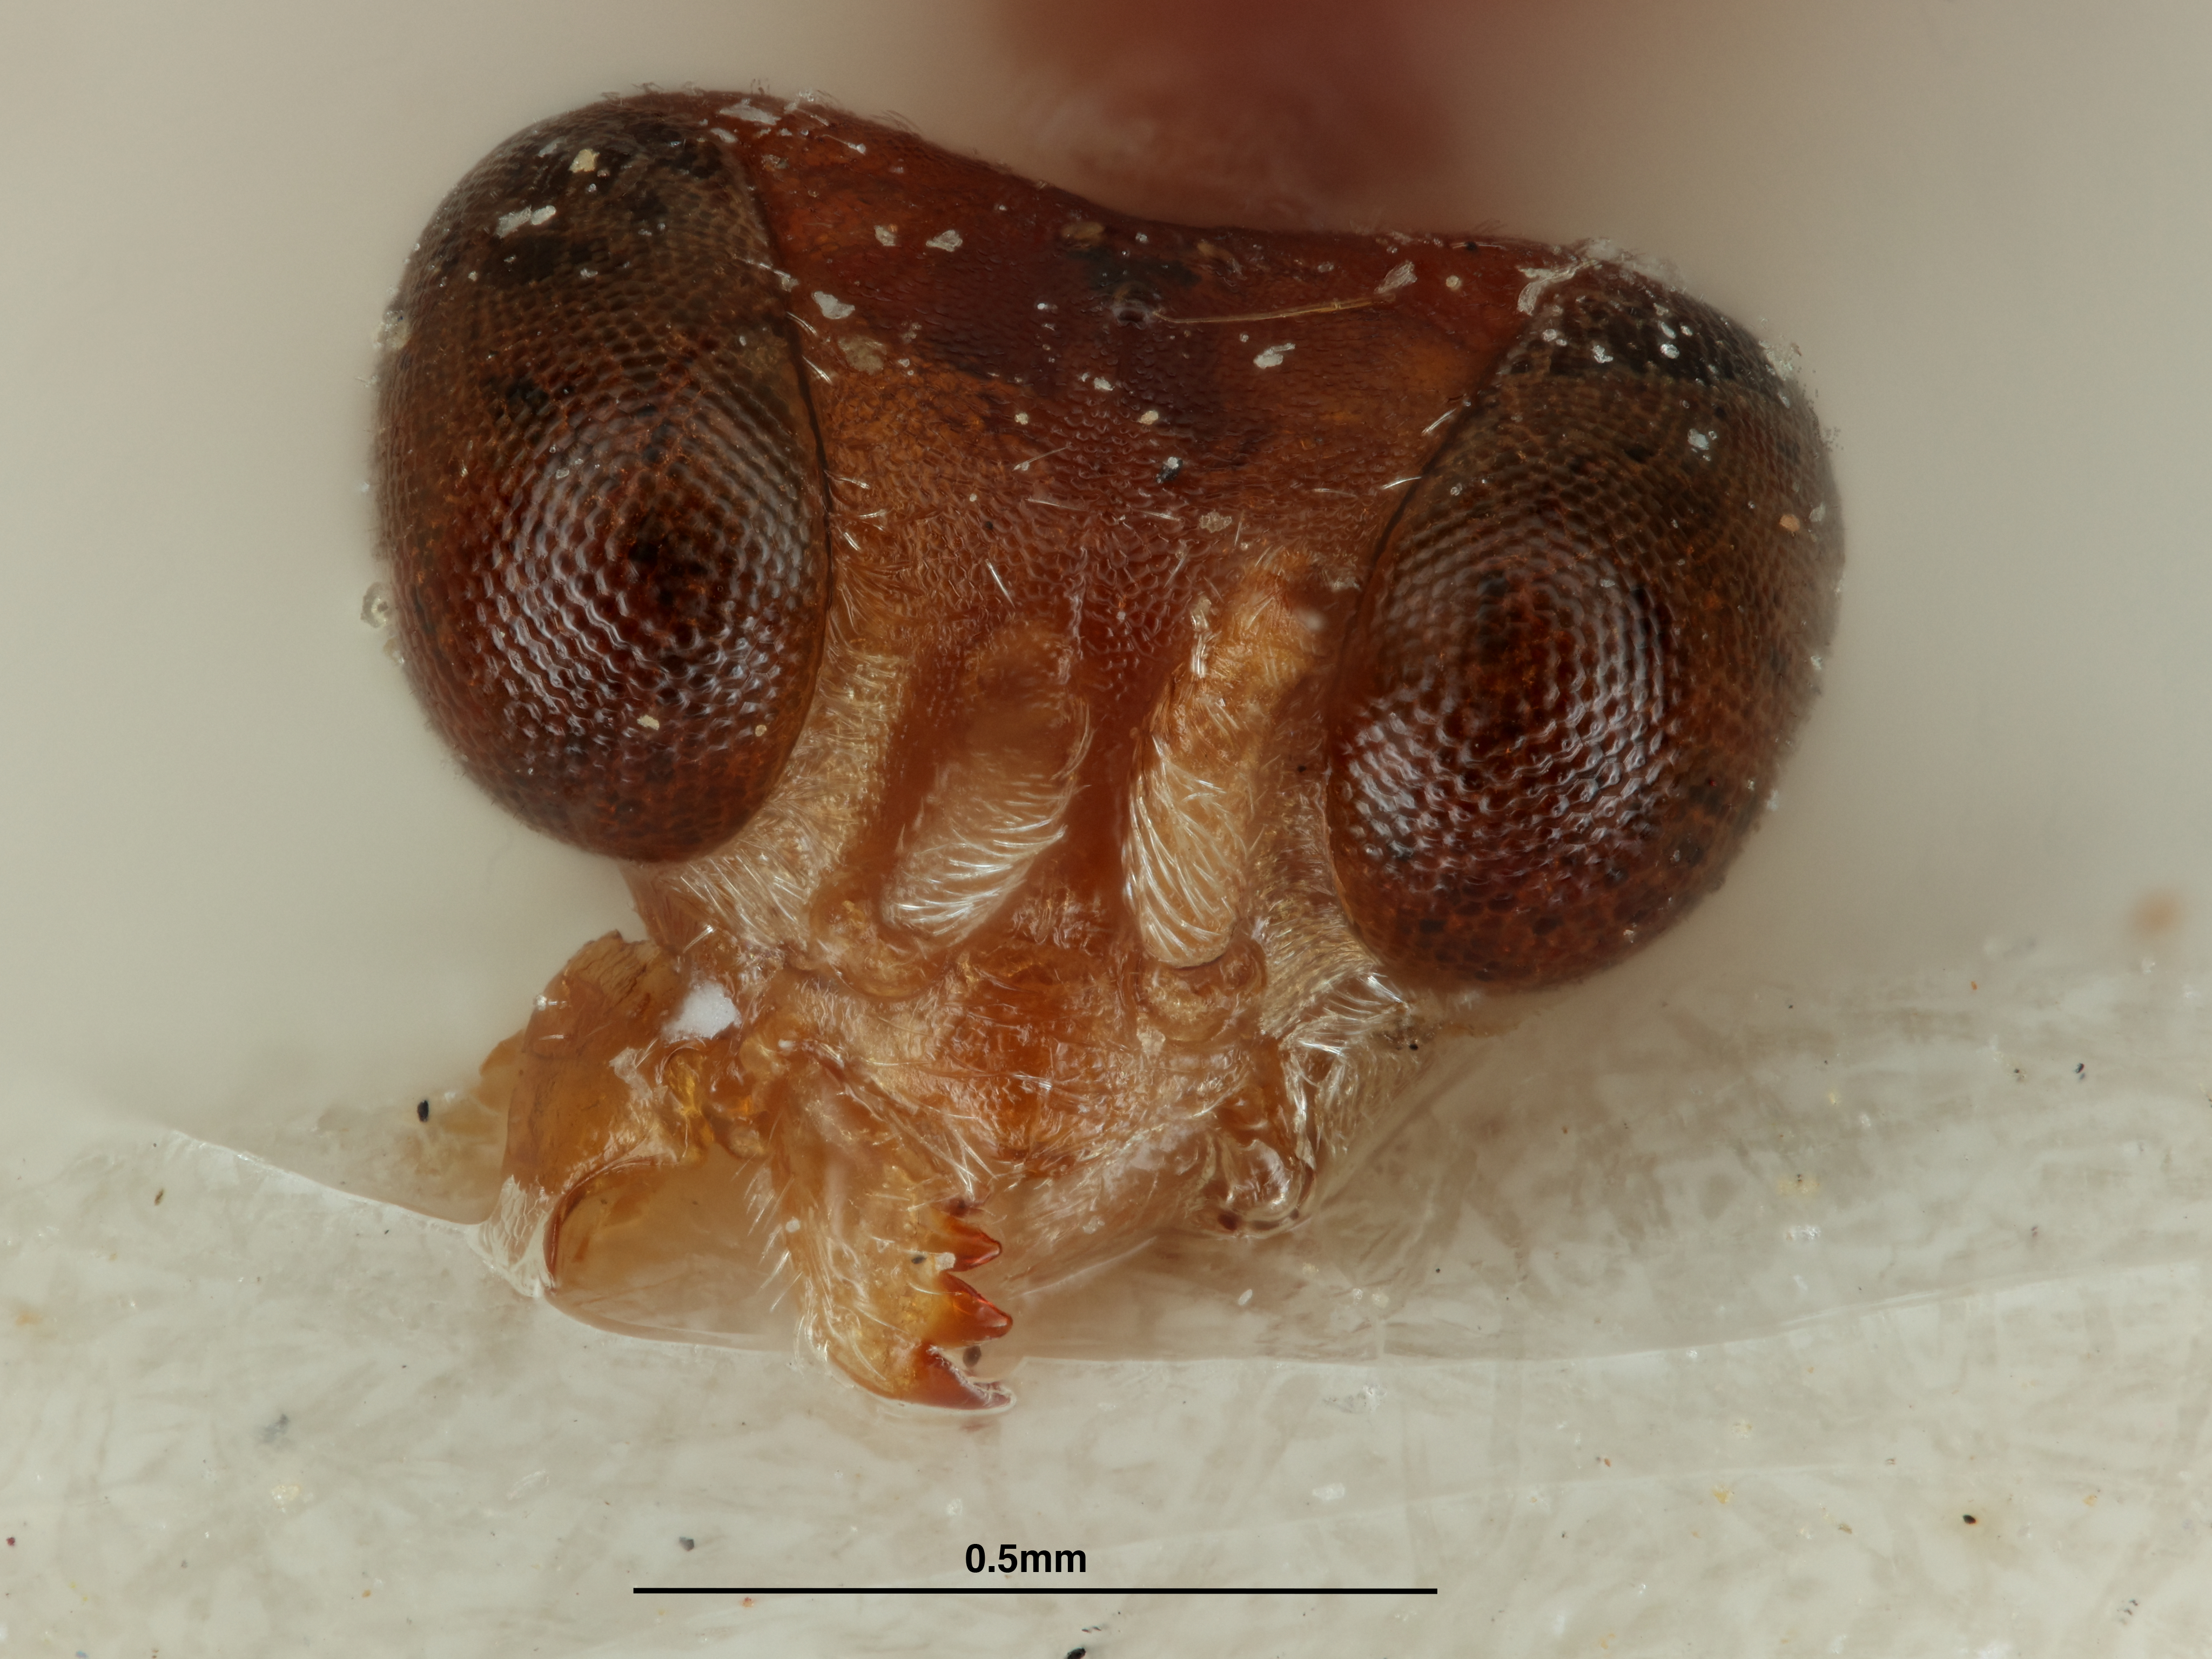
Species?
Agonatopus suturalis
